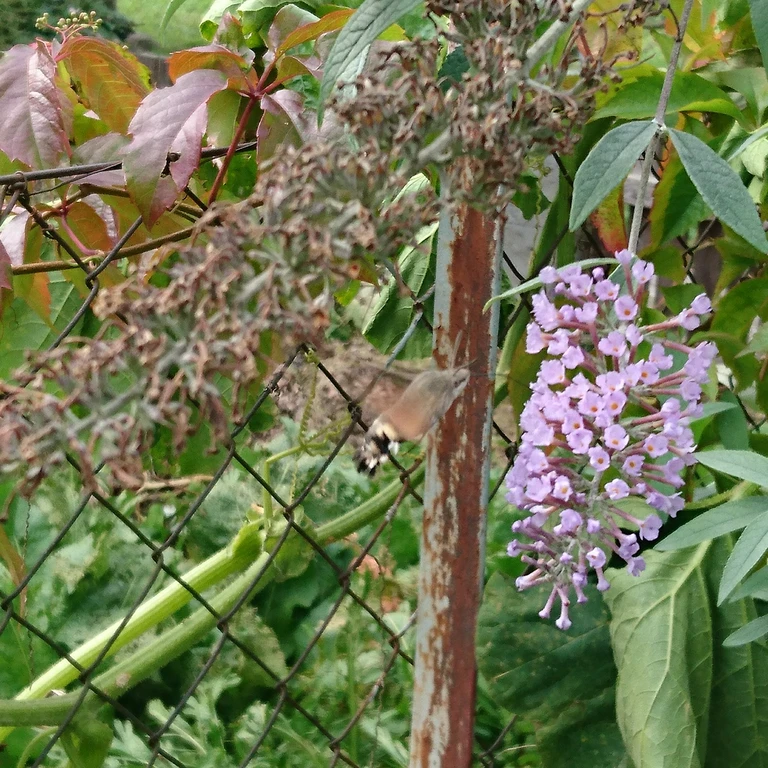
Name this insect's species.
Macroglossum stellatarum
